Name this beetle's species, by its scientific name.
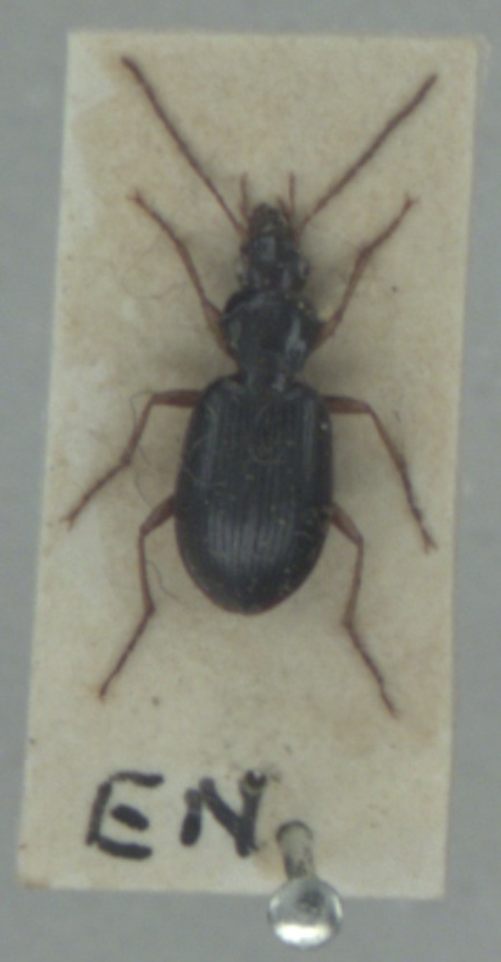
Paranchus albipes
